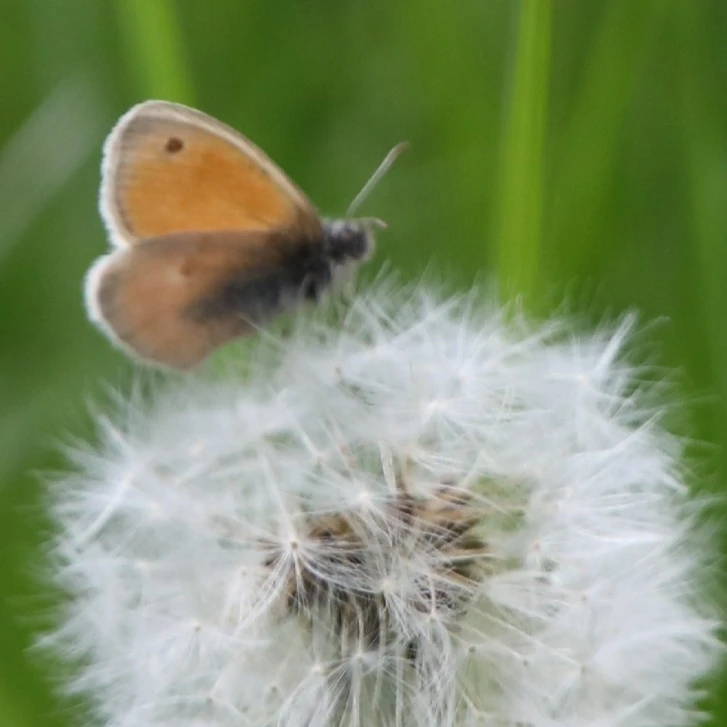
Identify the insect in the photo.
Coenonympha pamphilus
